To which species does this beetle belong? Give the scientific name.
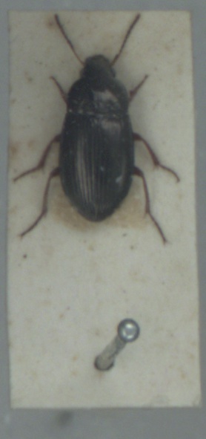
Amara anthobia
